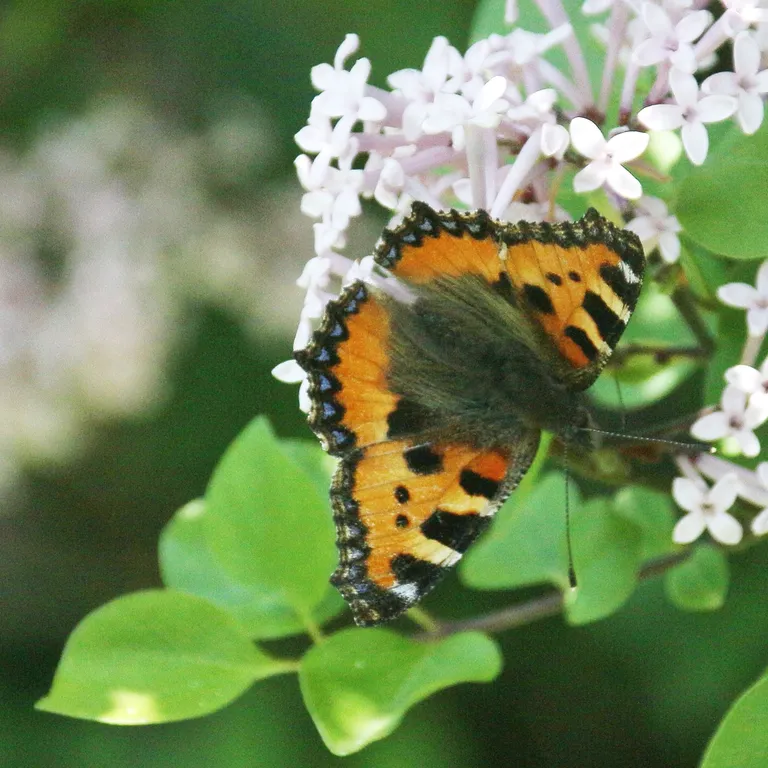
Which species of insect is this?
Aglais urticae
